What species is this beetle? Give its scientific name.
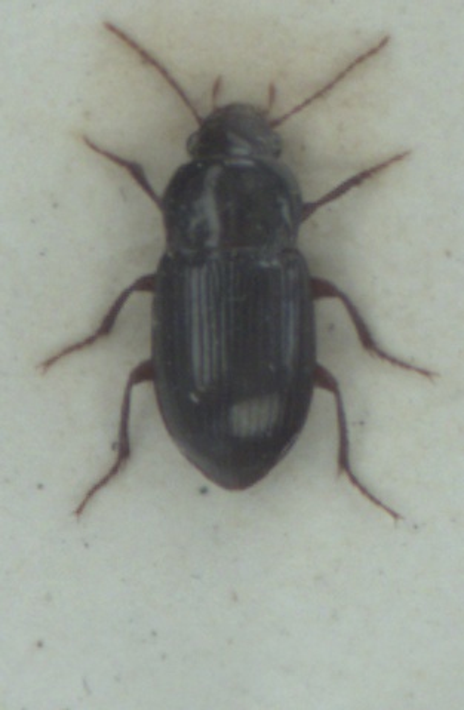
Amara apricaria
